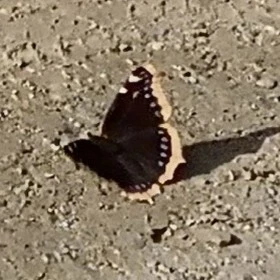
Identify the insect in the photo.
Nymphalis antiopa
